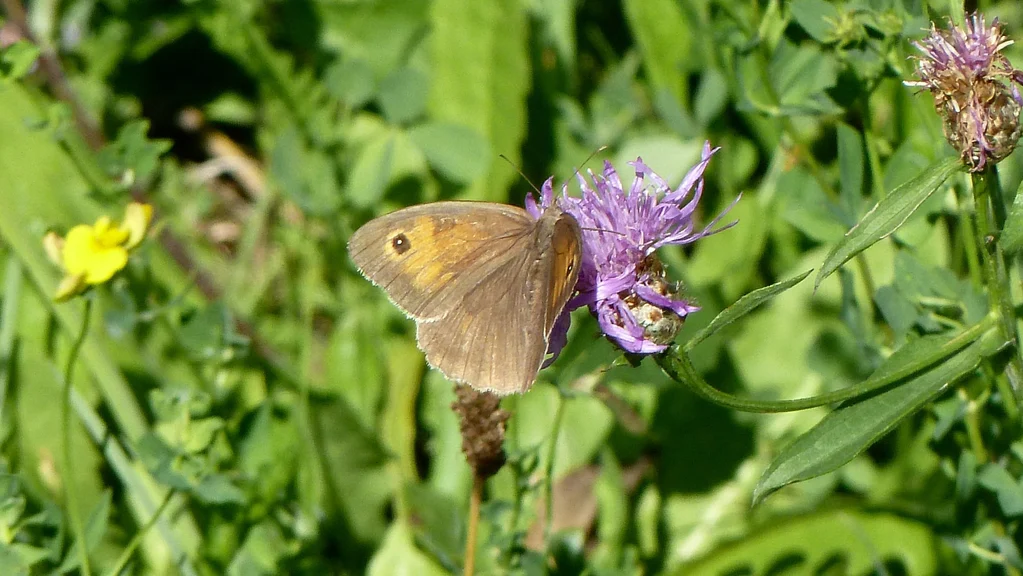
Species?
Maniola jurtina
